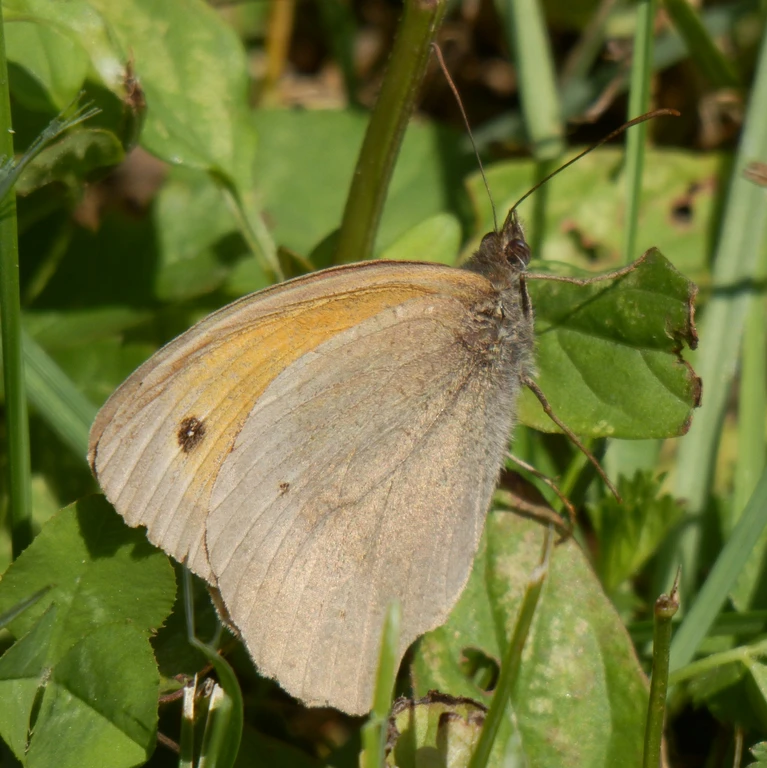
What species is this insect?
Maniola jurtina
